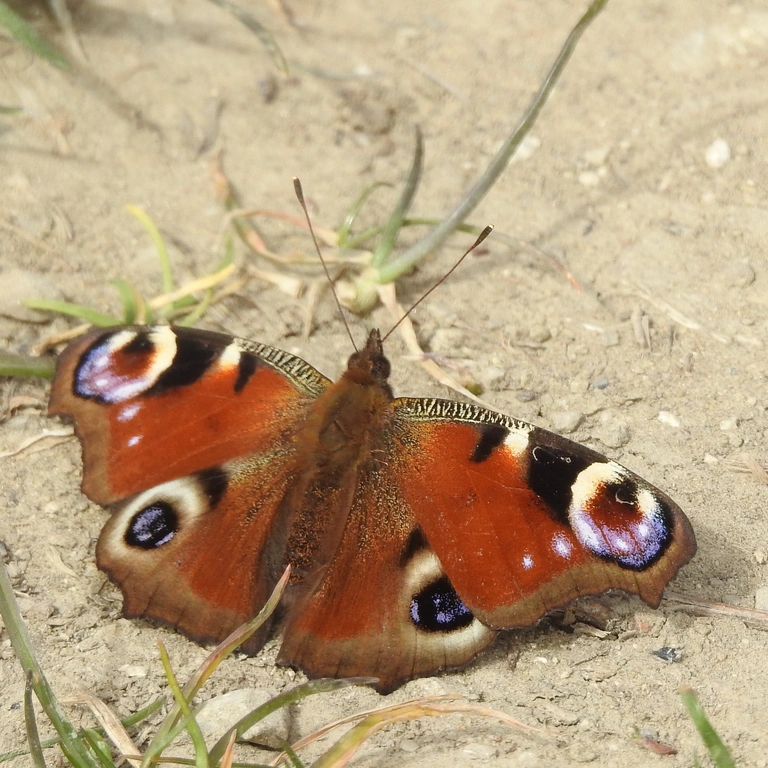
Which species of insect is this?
Aglais io
